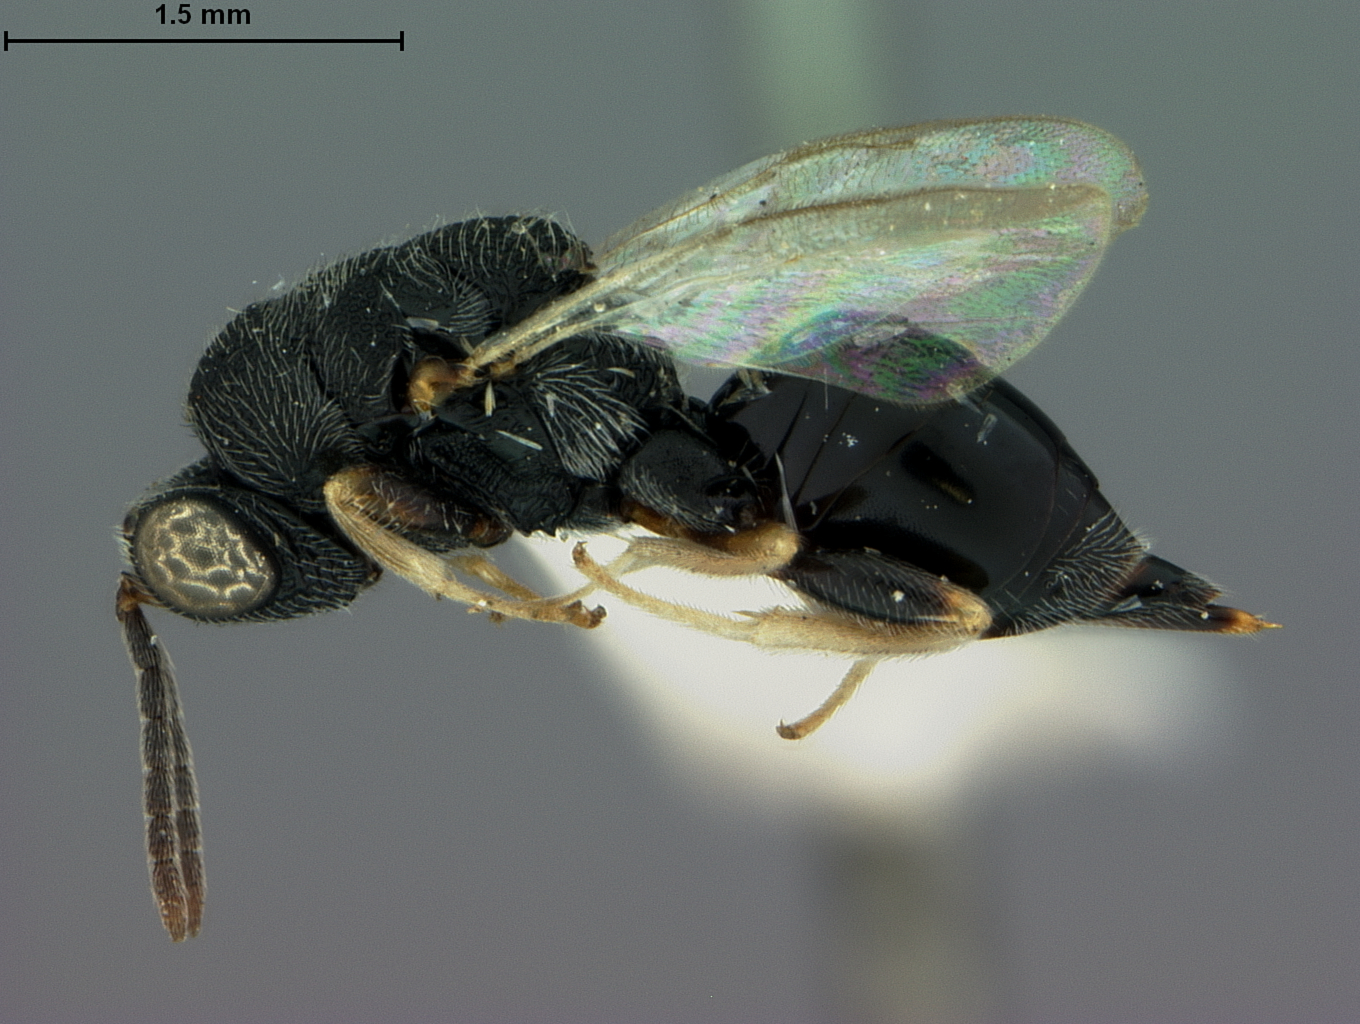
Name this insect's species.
Eurytoma albotibialis
